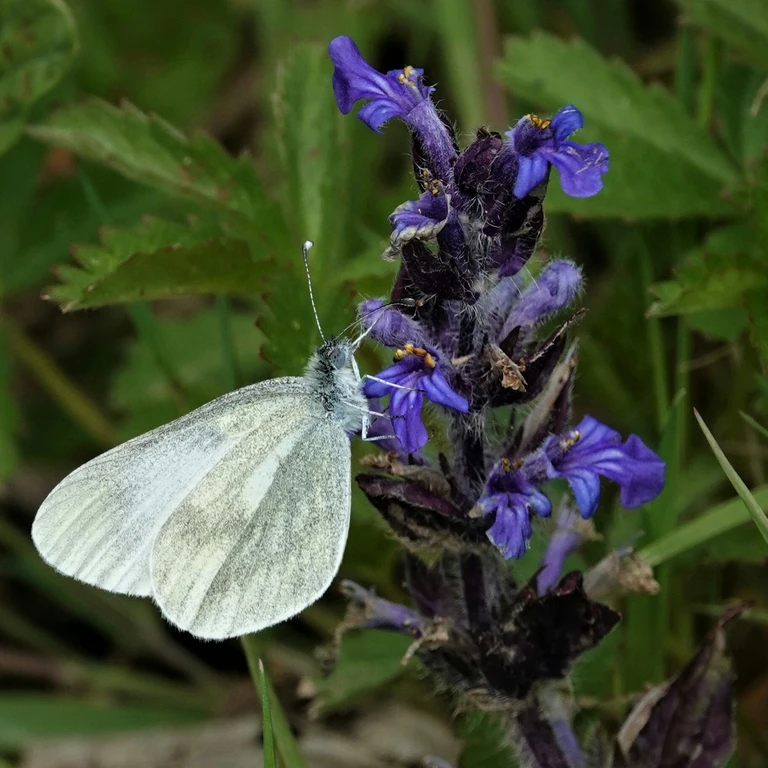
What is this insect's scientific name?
Leptidea sinapis/juvernica
